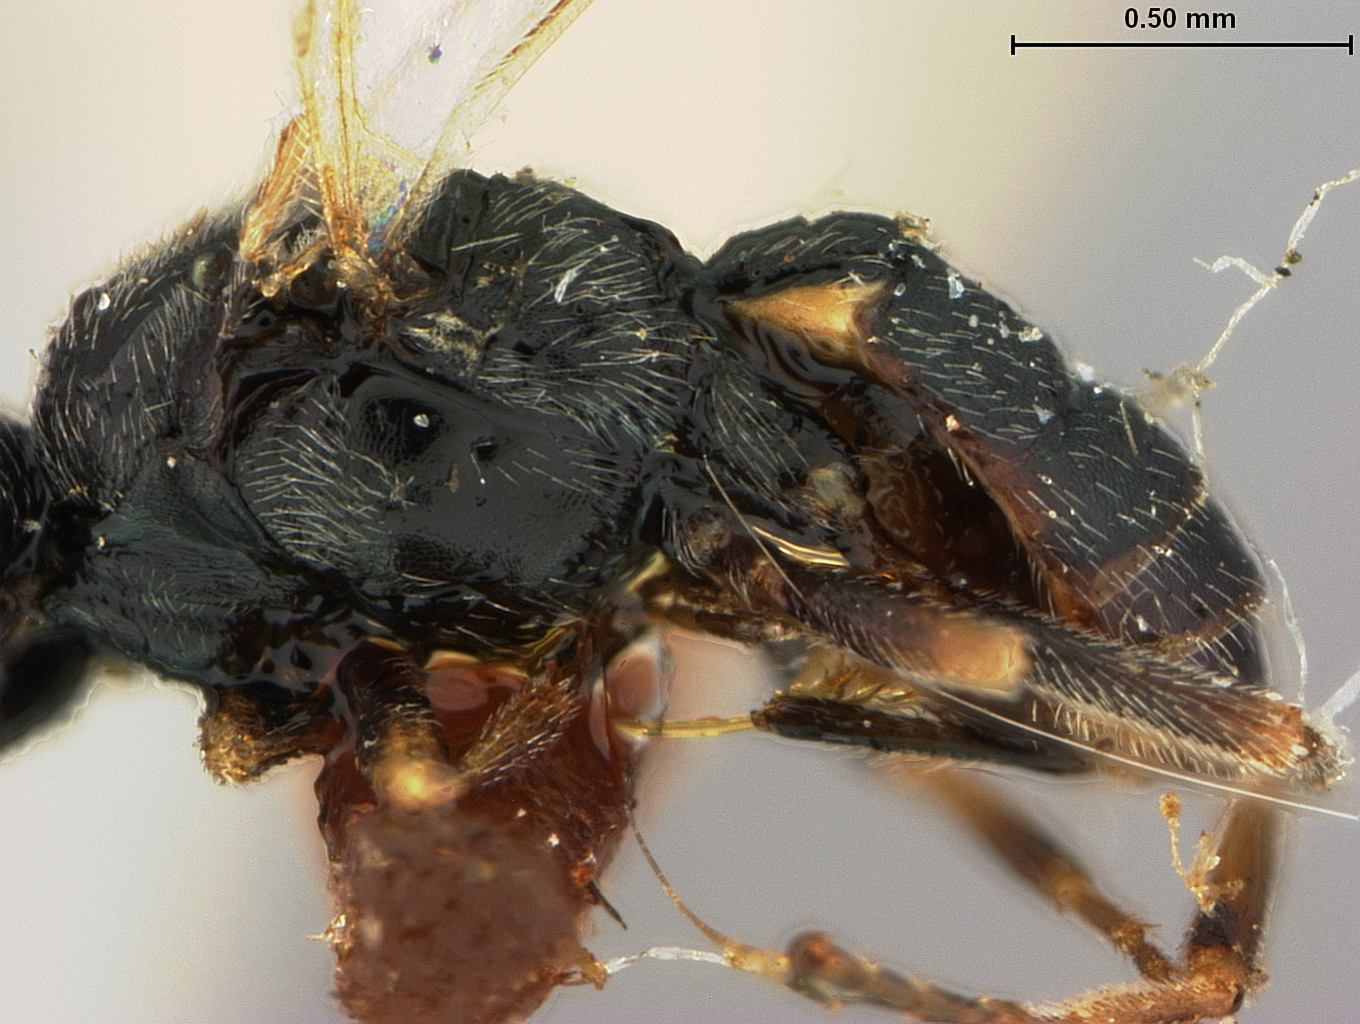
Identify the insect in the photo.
Trachyusa americana
